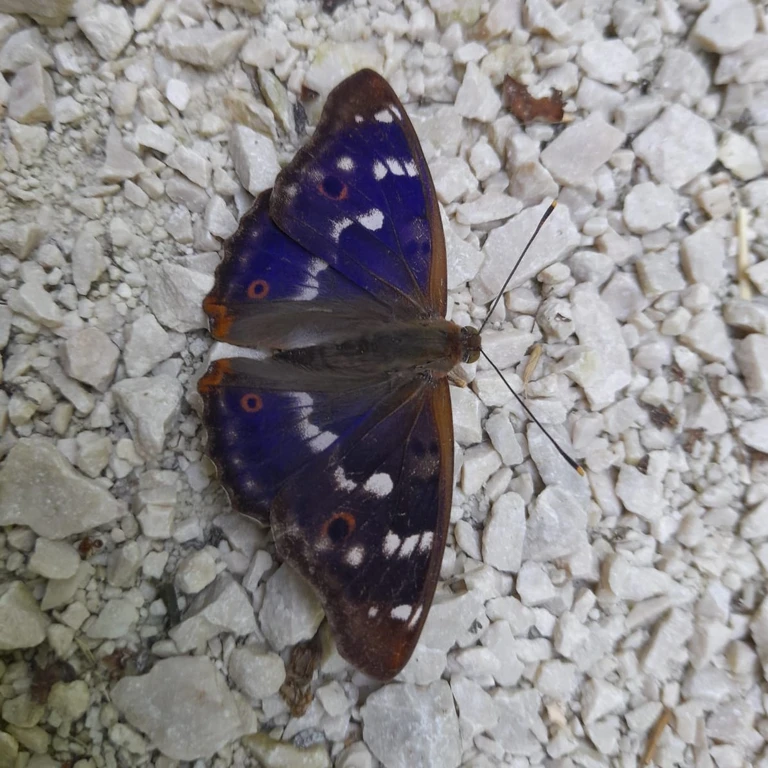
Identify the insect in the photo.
Apatura ilia
